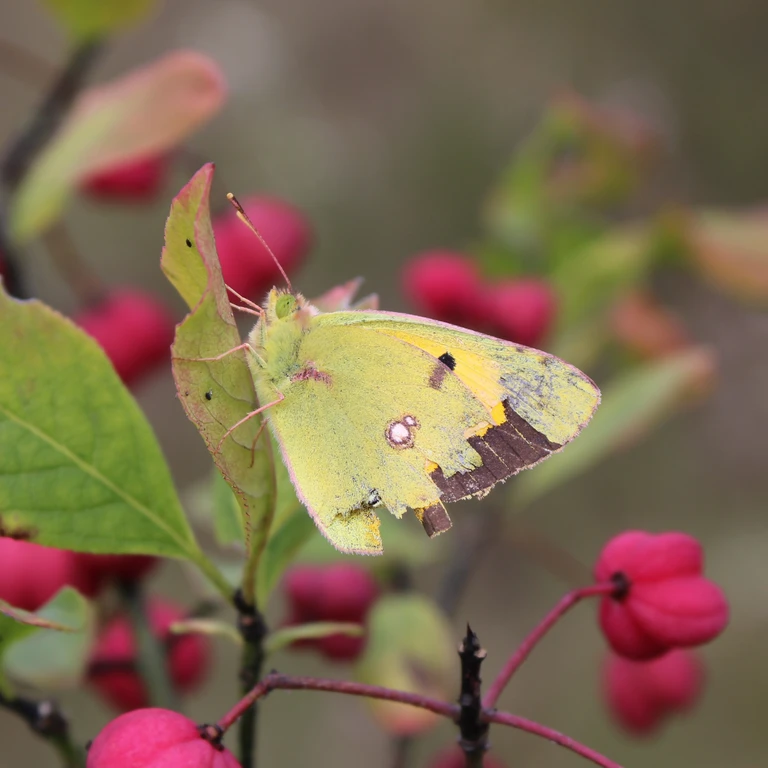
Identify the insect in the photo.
Colias croceus
